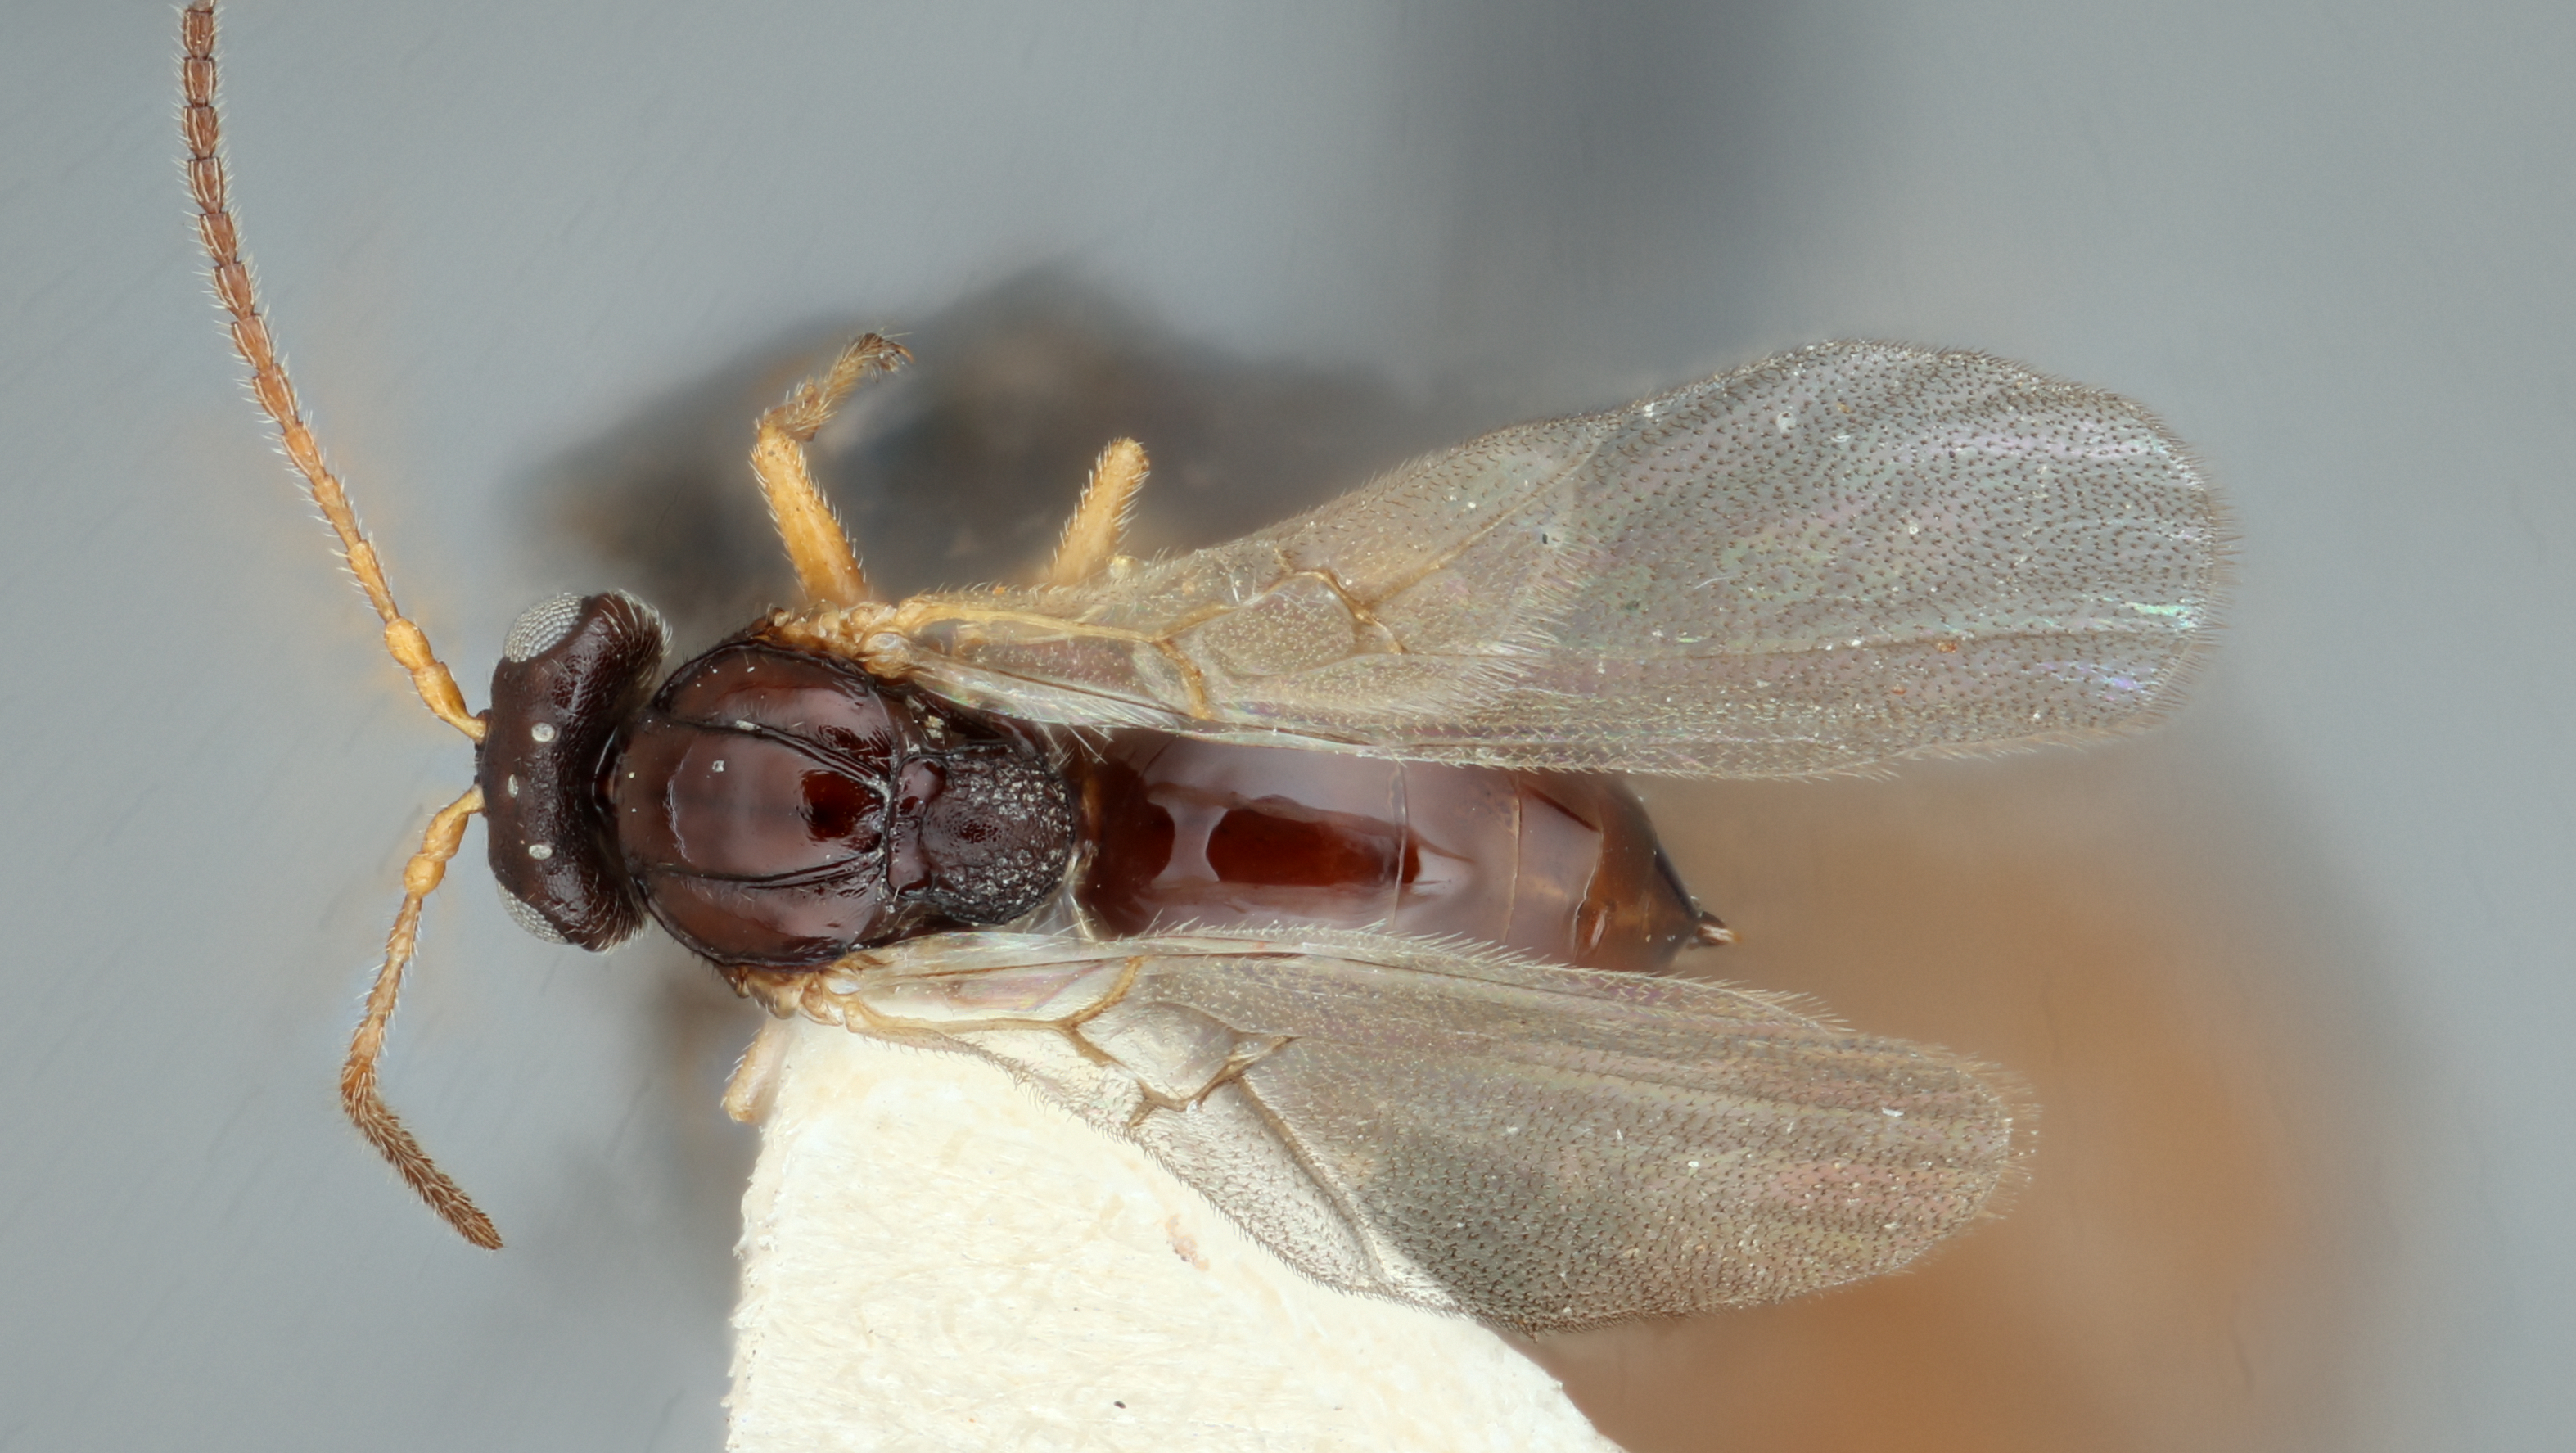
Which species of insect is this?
Dryocosmus minusculus
